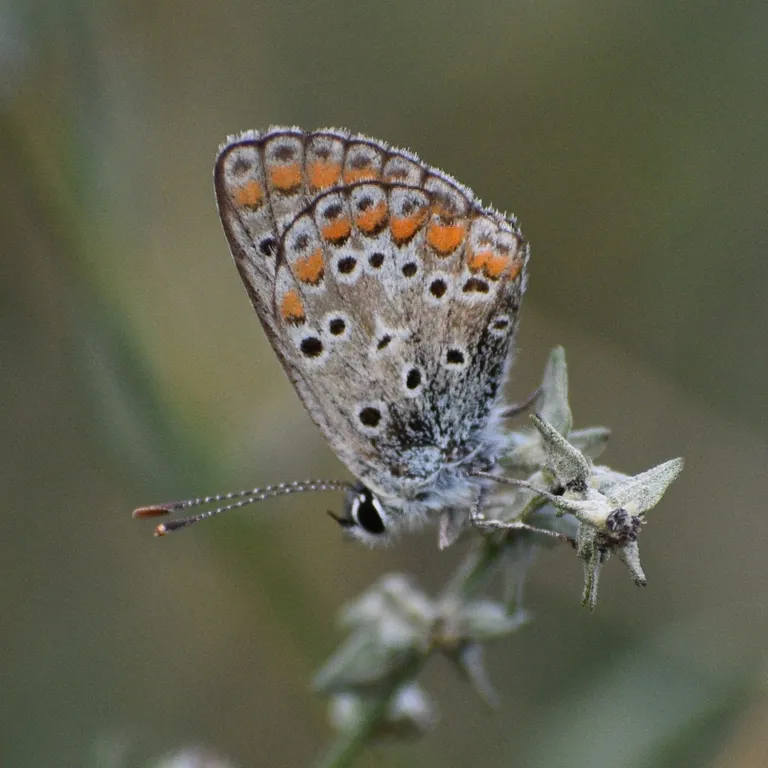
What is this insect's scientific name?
Aricia agestis/artaxerxes
